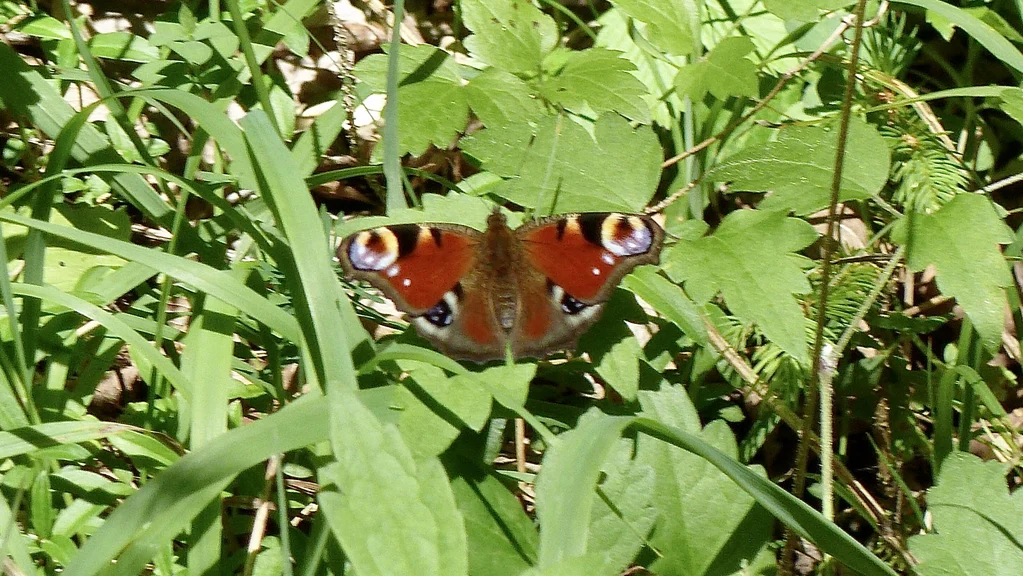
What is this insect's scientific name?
Aglais io
